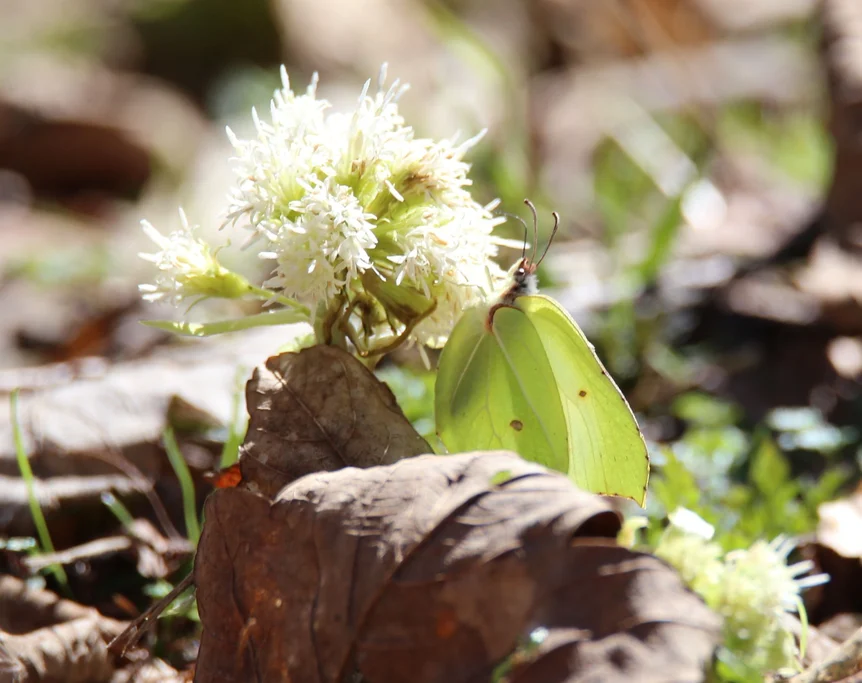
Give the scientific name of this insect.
Gonepteryx rhamni
